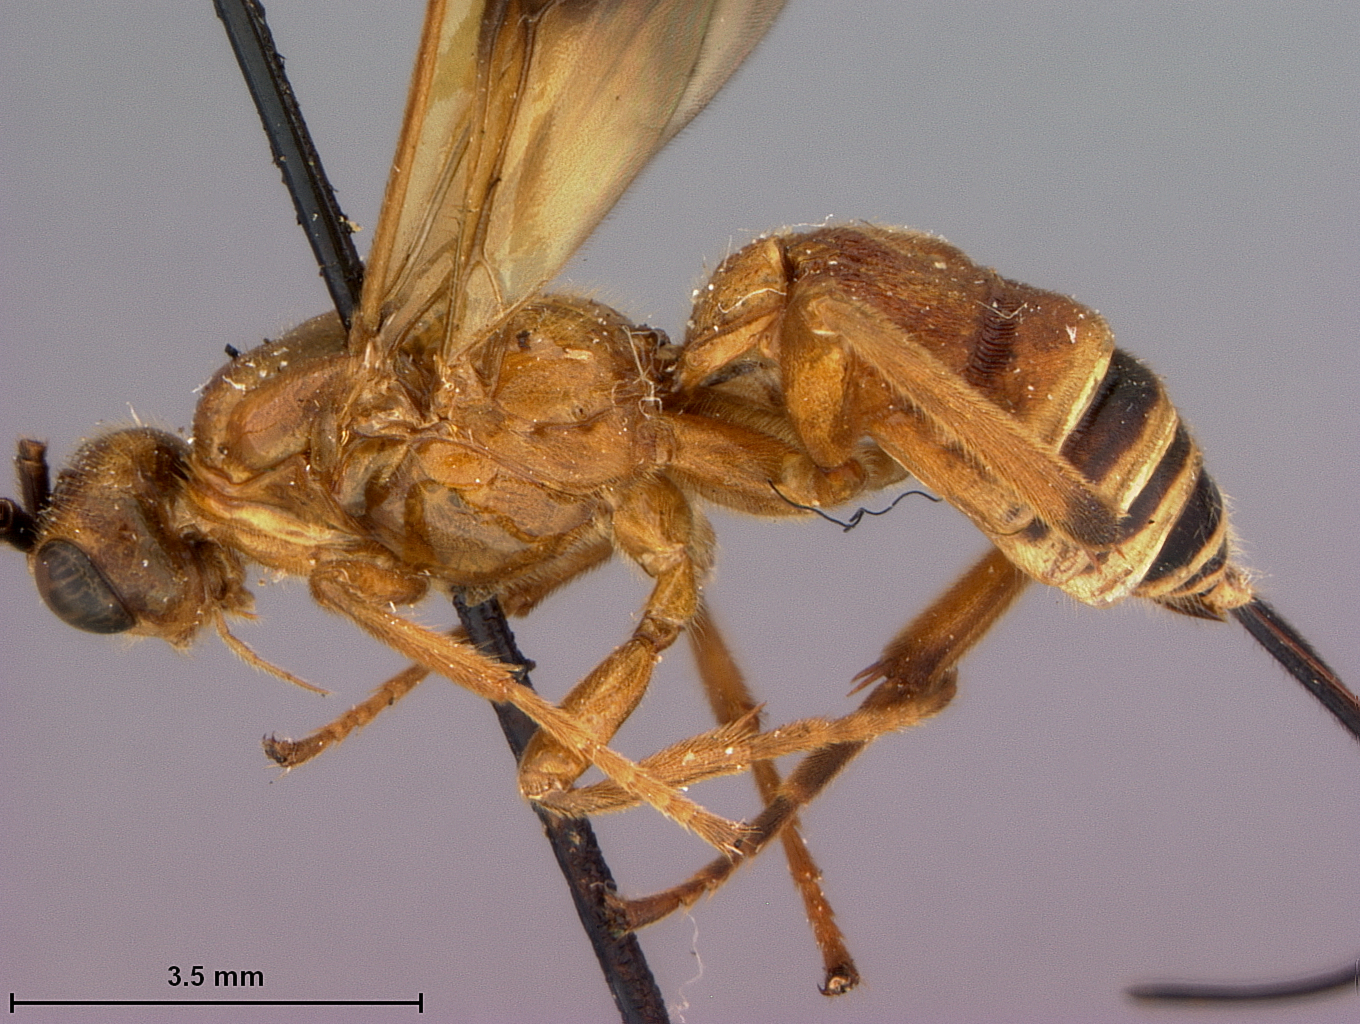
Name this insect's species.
Iphiaulax annulitarsis
